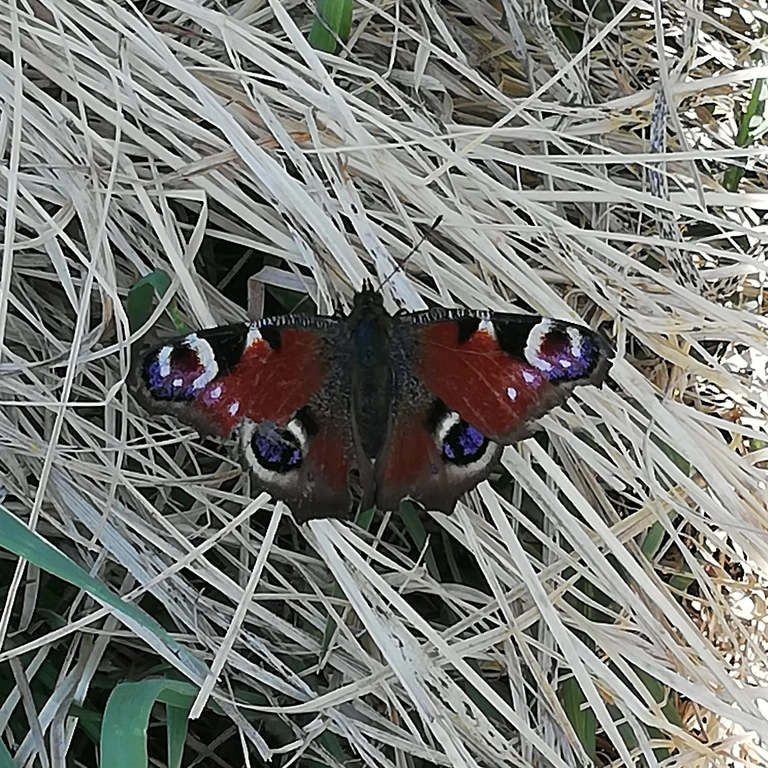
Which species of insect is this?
Aglais io
